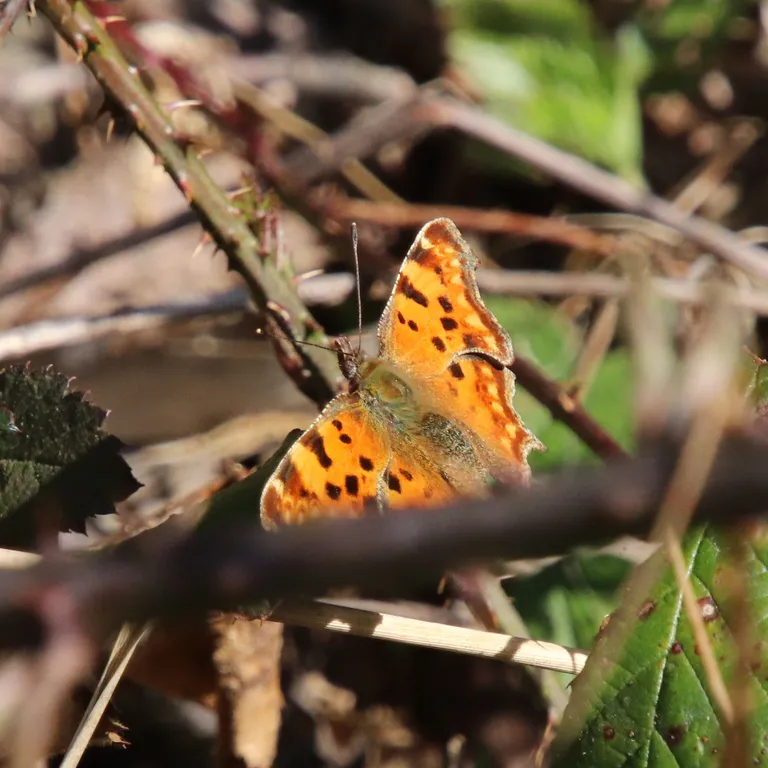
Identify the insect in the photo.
Polygonia c-album
